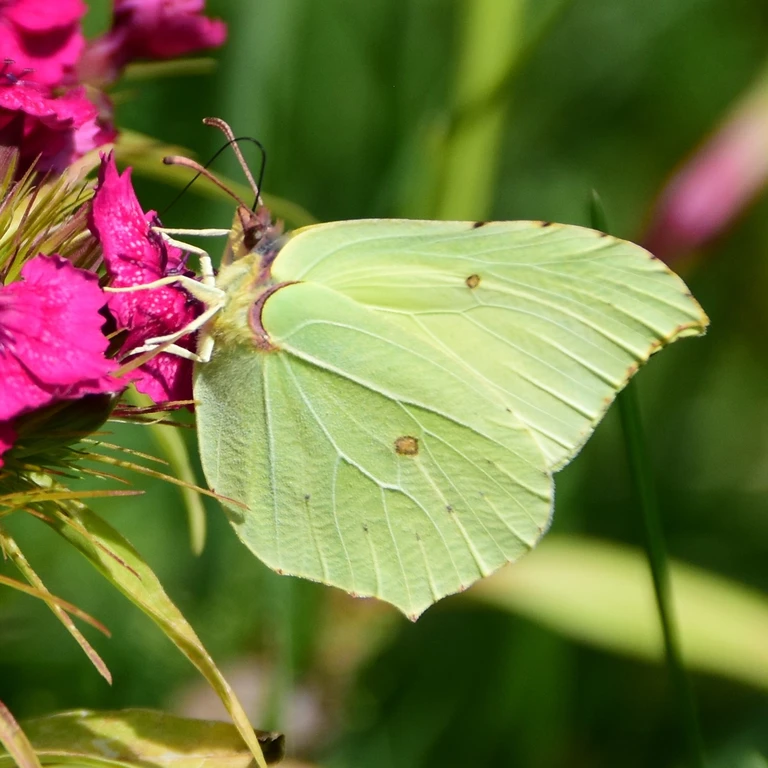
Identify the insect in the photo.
Gonepteryx rhamni
